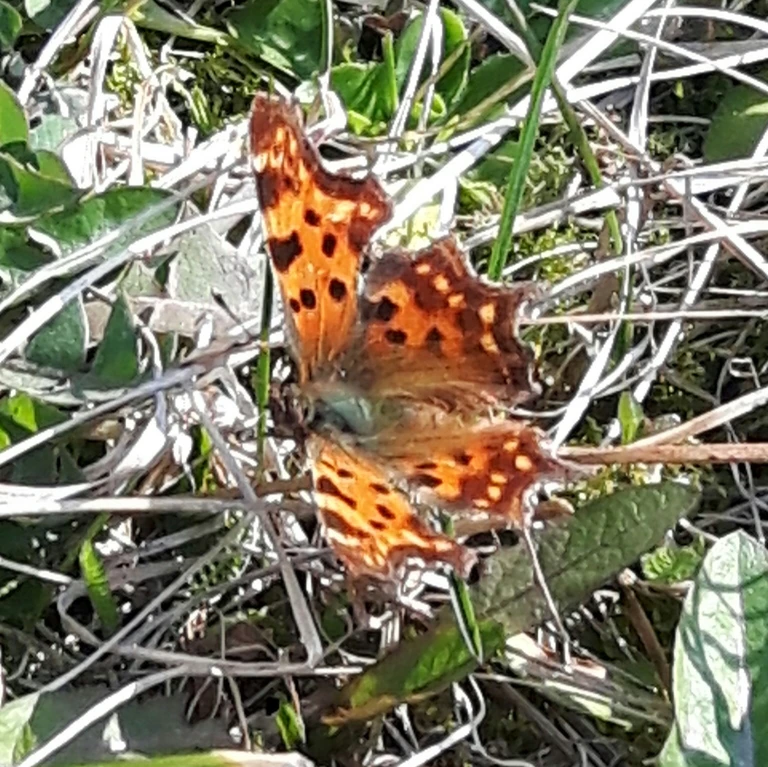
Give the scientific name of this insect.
Polygonia c-album
